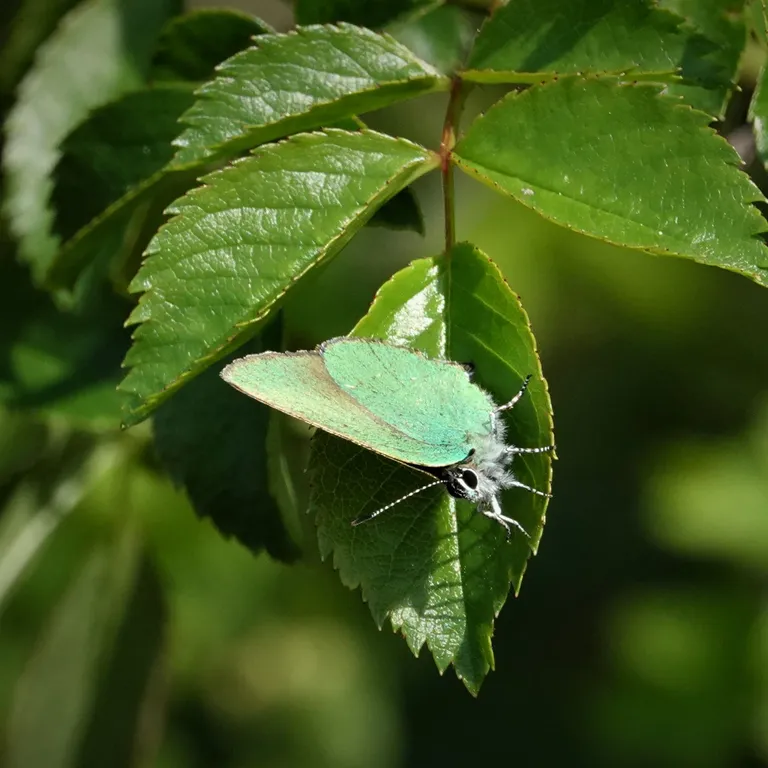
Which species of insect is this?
Callophrys rubi
